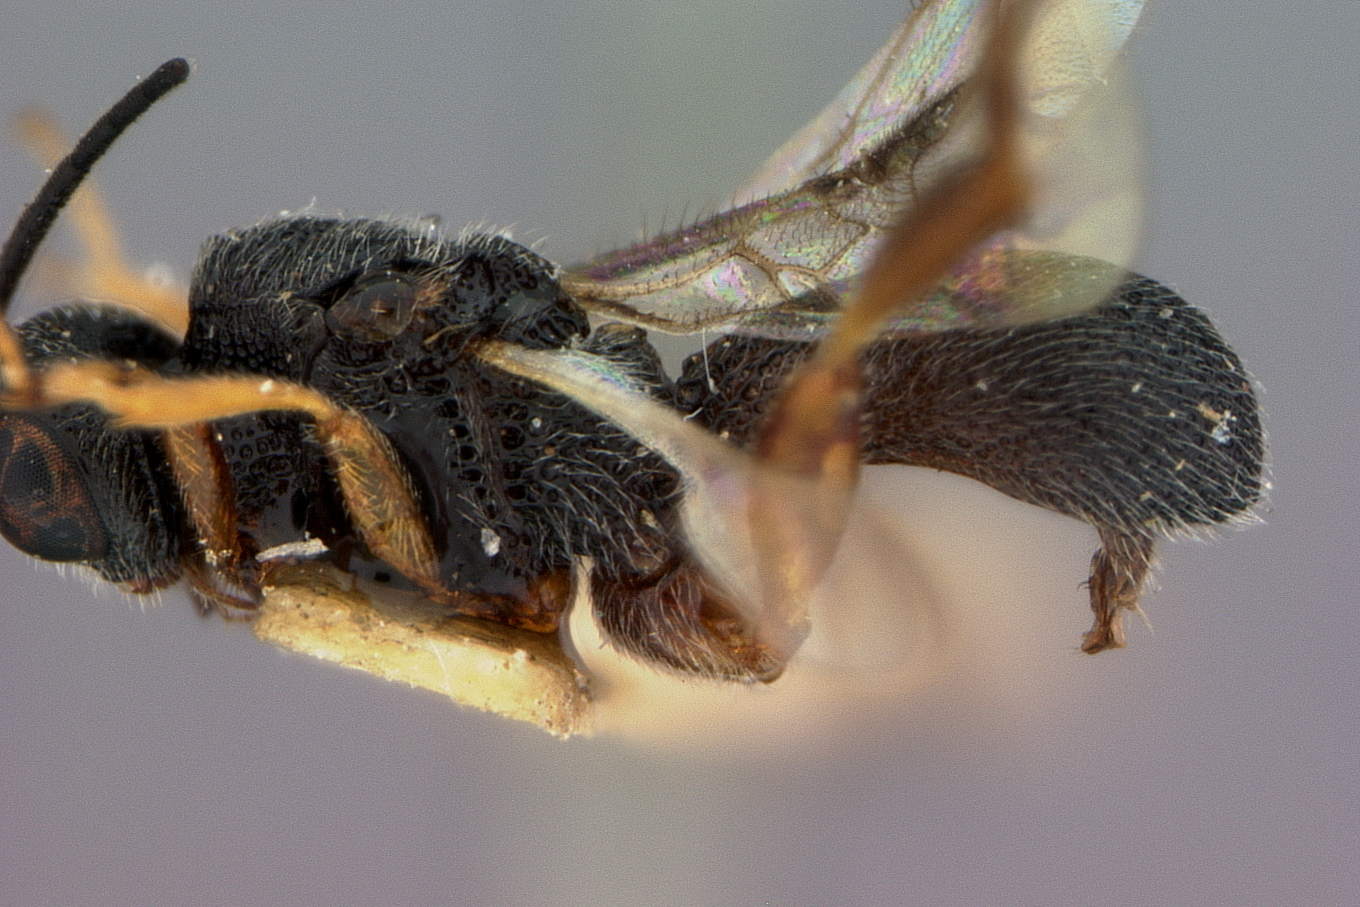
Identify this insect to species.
Urosigalphus paraguayensis
